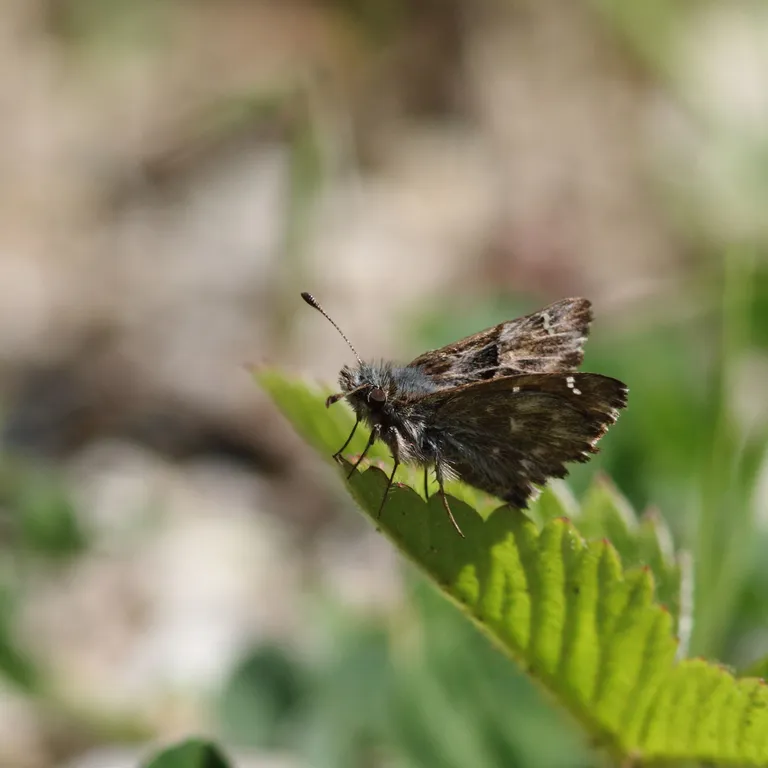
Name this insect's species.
Carcharodus alceae
